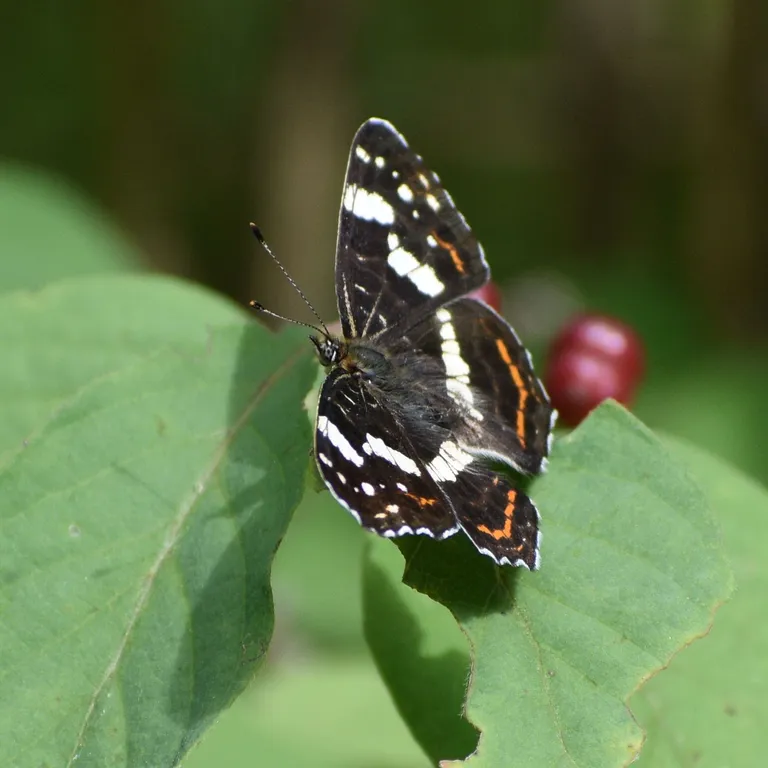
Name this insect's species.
Araschnia levana
